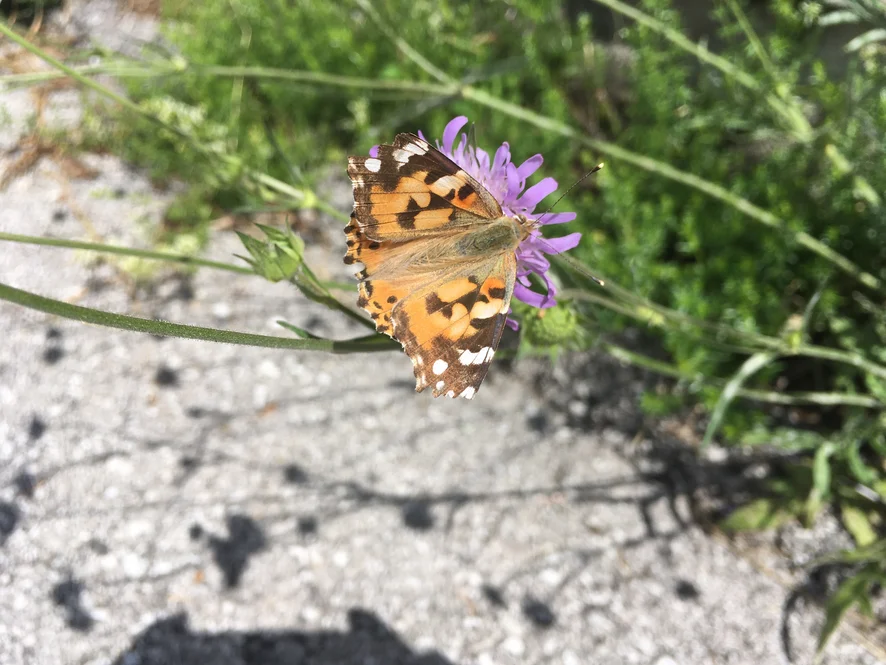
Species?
Vanessa cardui
